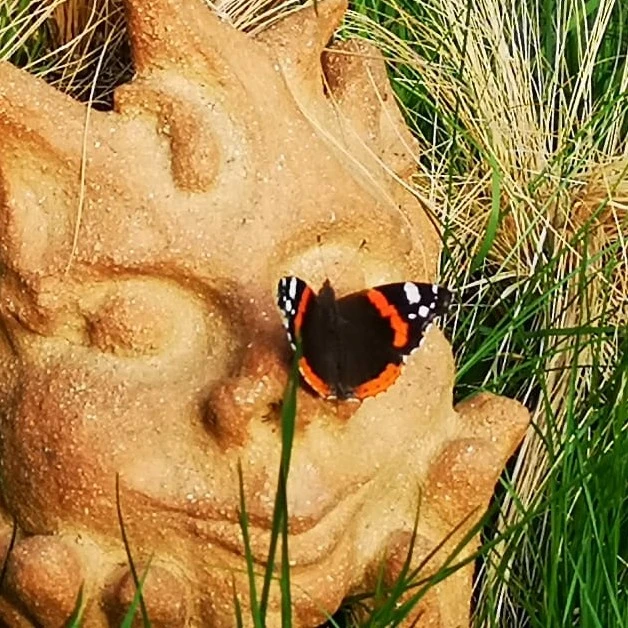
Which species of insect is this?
Vanessa atalanta
